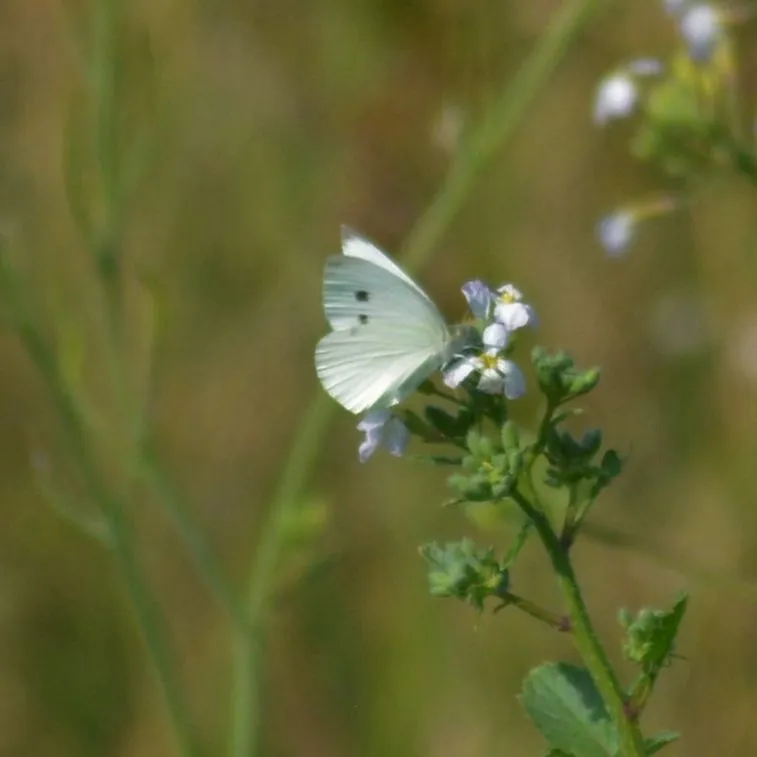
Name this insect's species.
Pieris rapae
